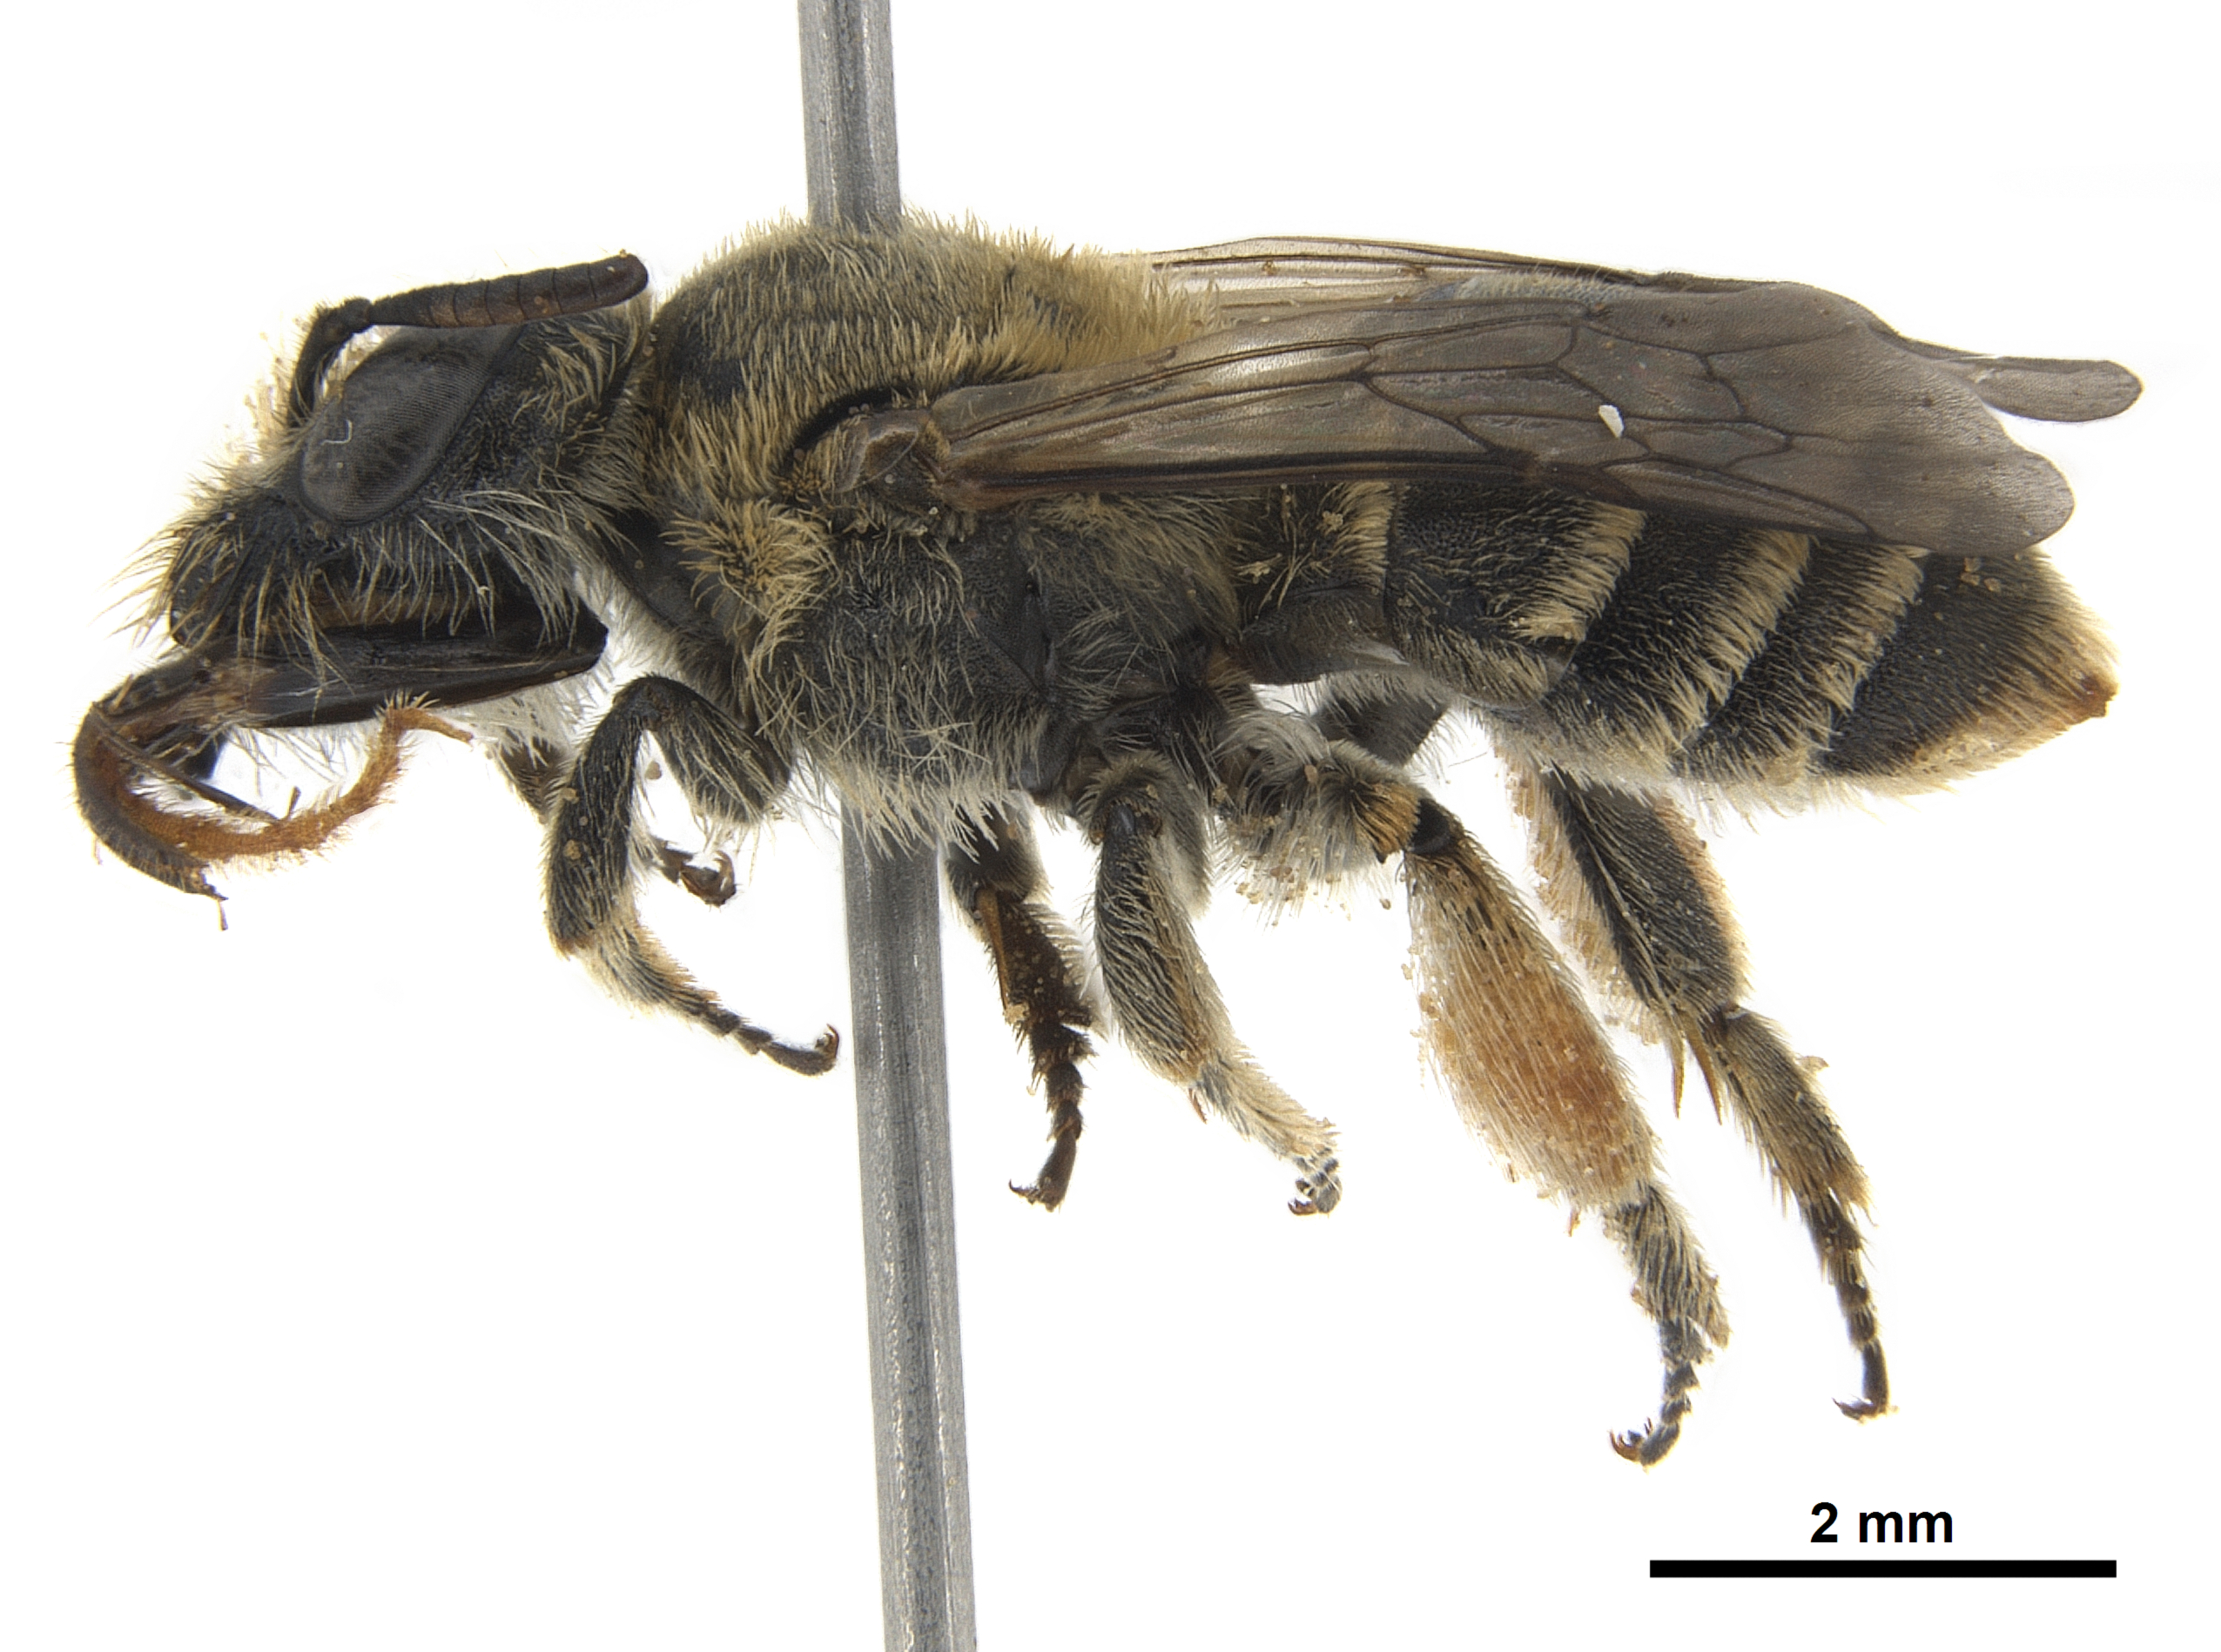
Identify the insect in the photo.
Rophites hartmanni
